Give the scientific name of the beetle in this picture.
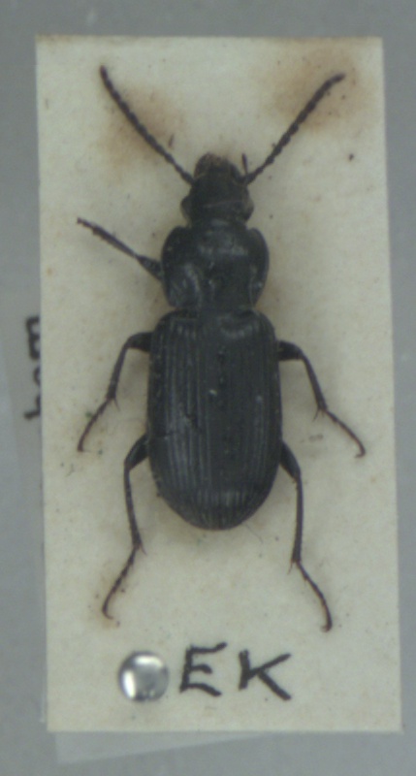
Pterostichus nigrita
